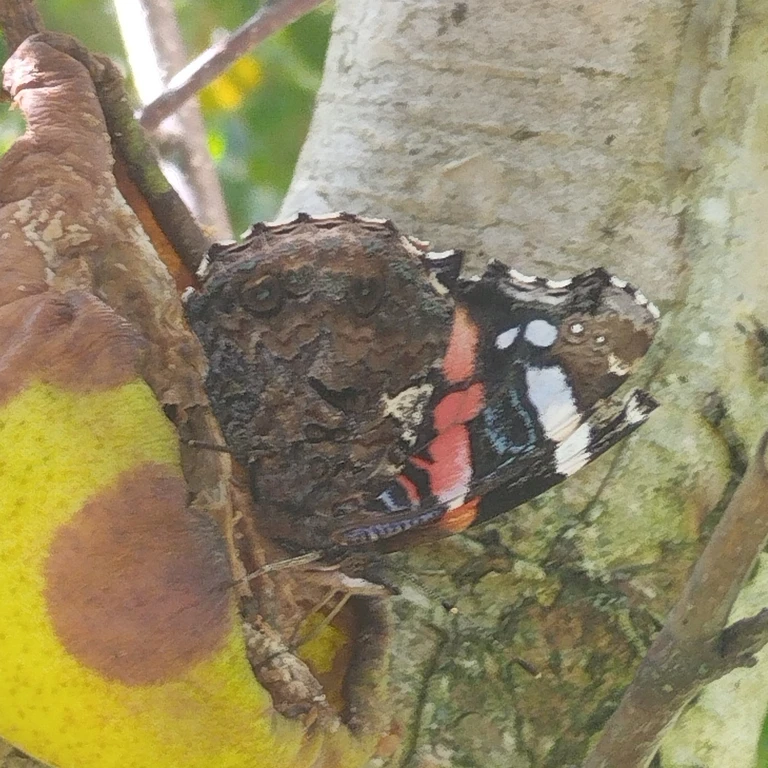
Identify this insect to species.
Vanessa atalanta
